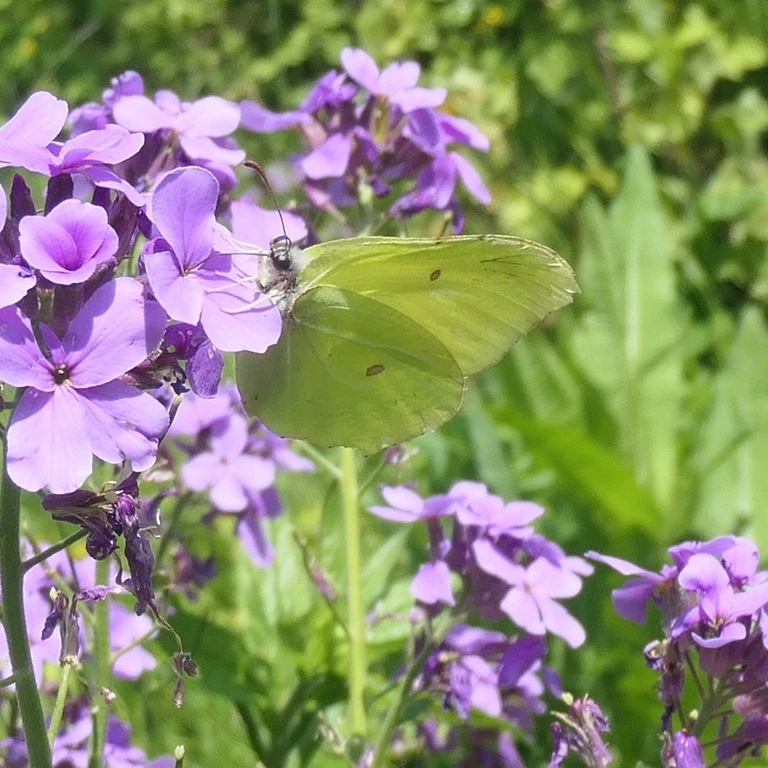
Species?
Gonepteryx rhamni
